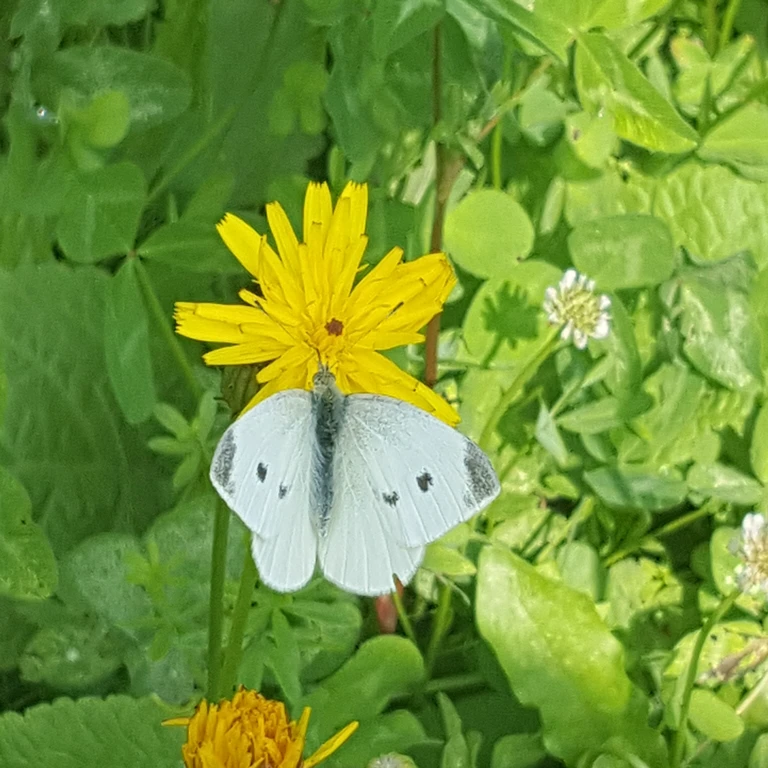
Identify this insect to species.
Pieris rapae
